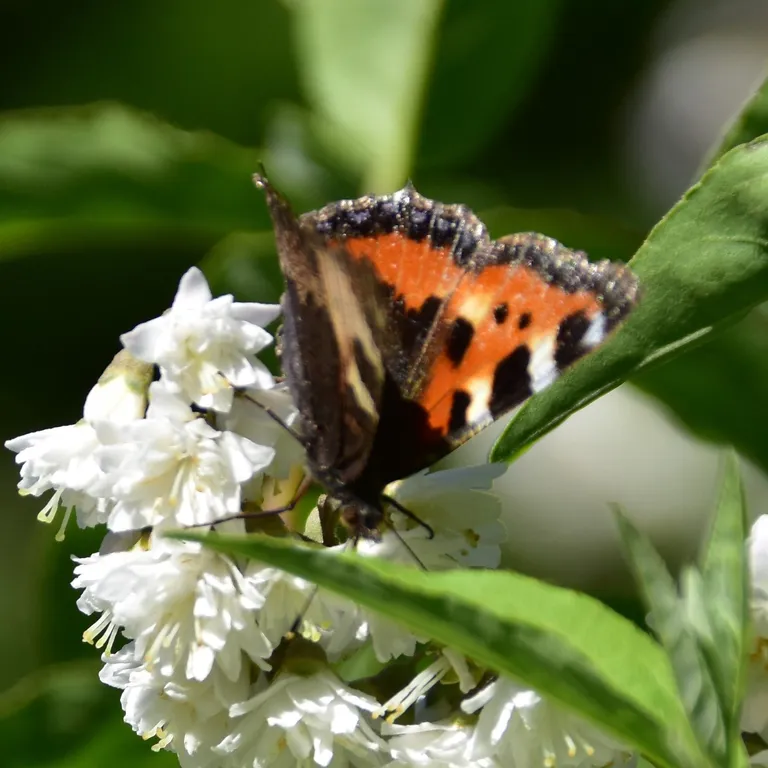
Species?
Aglais urticae
